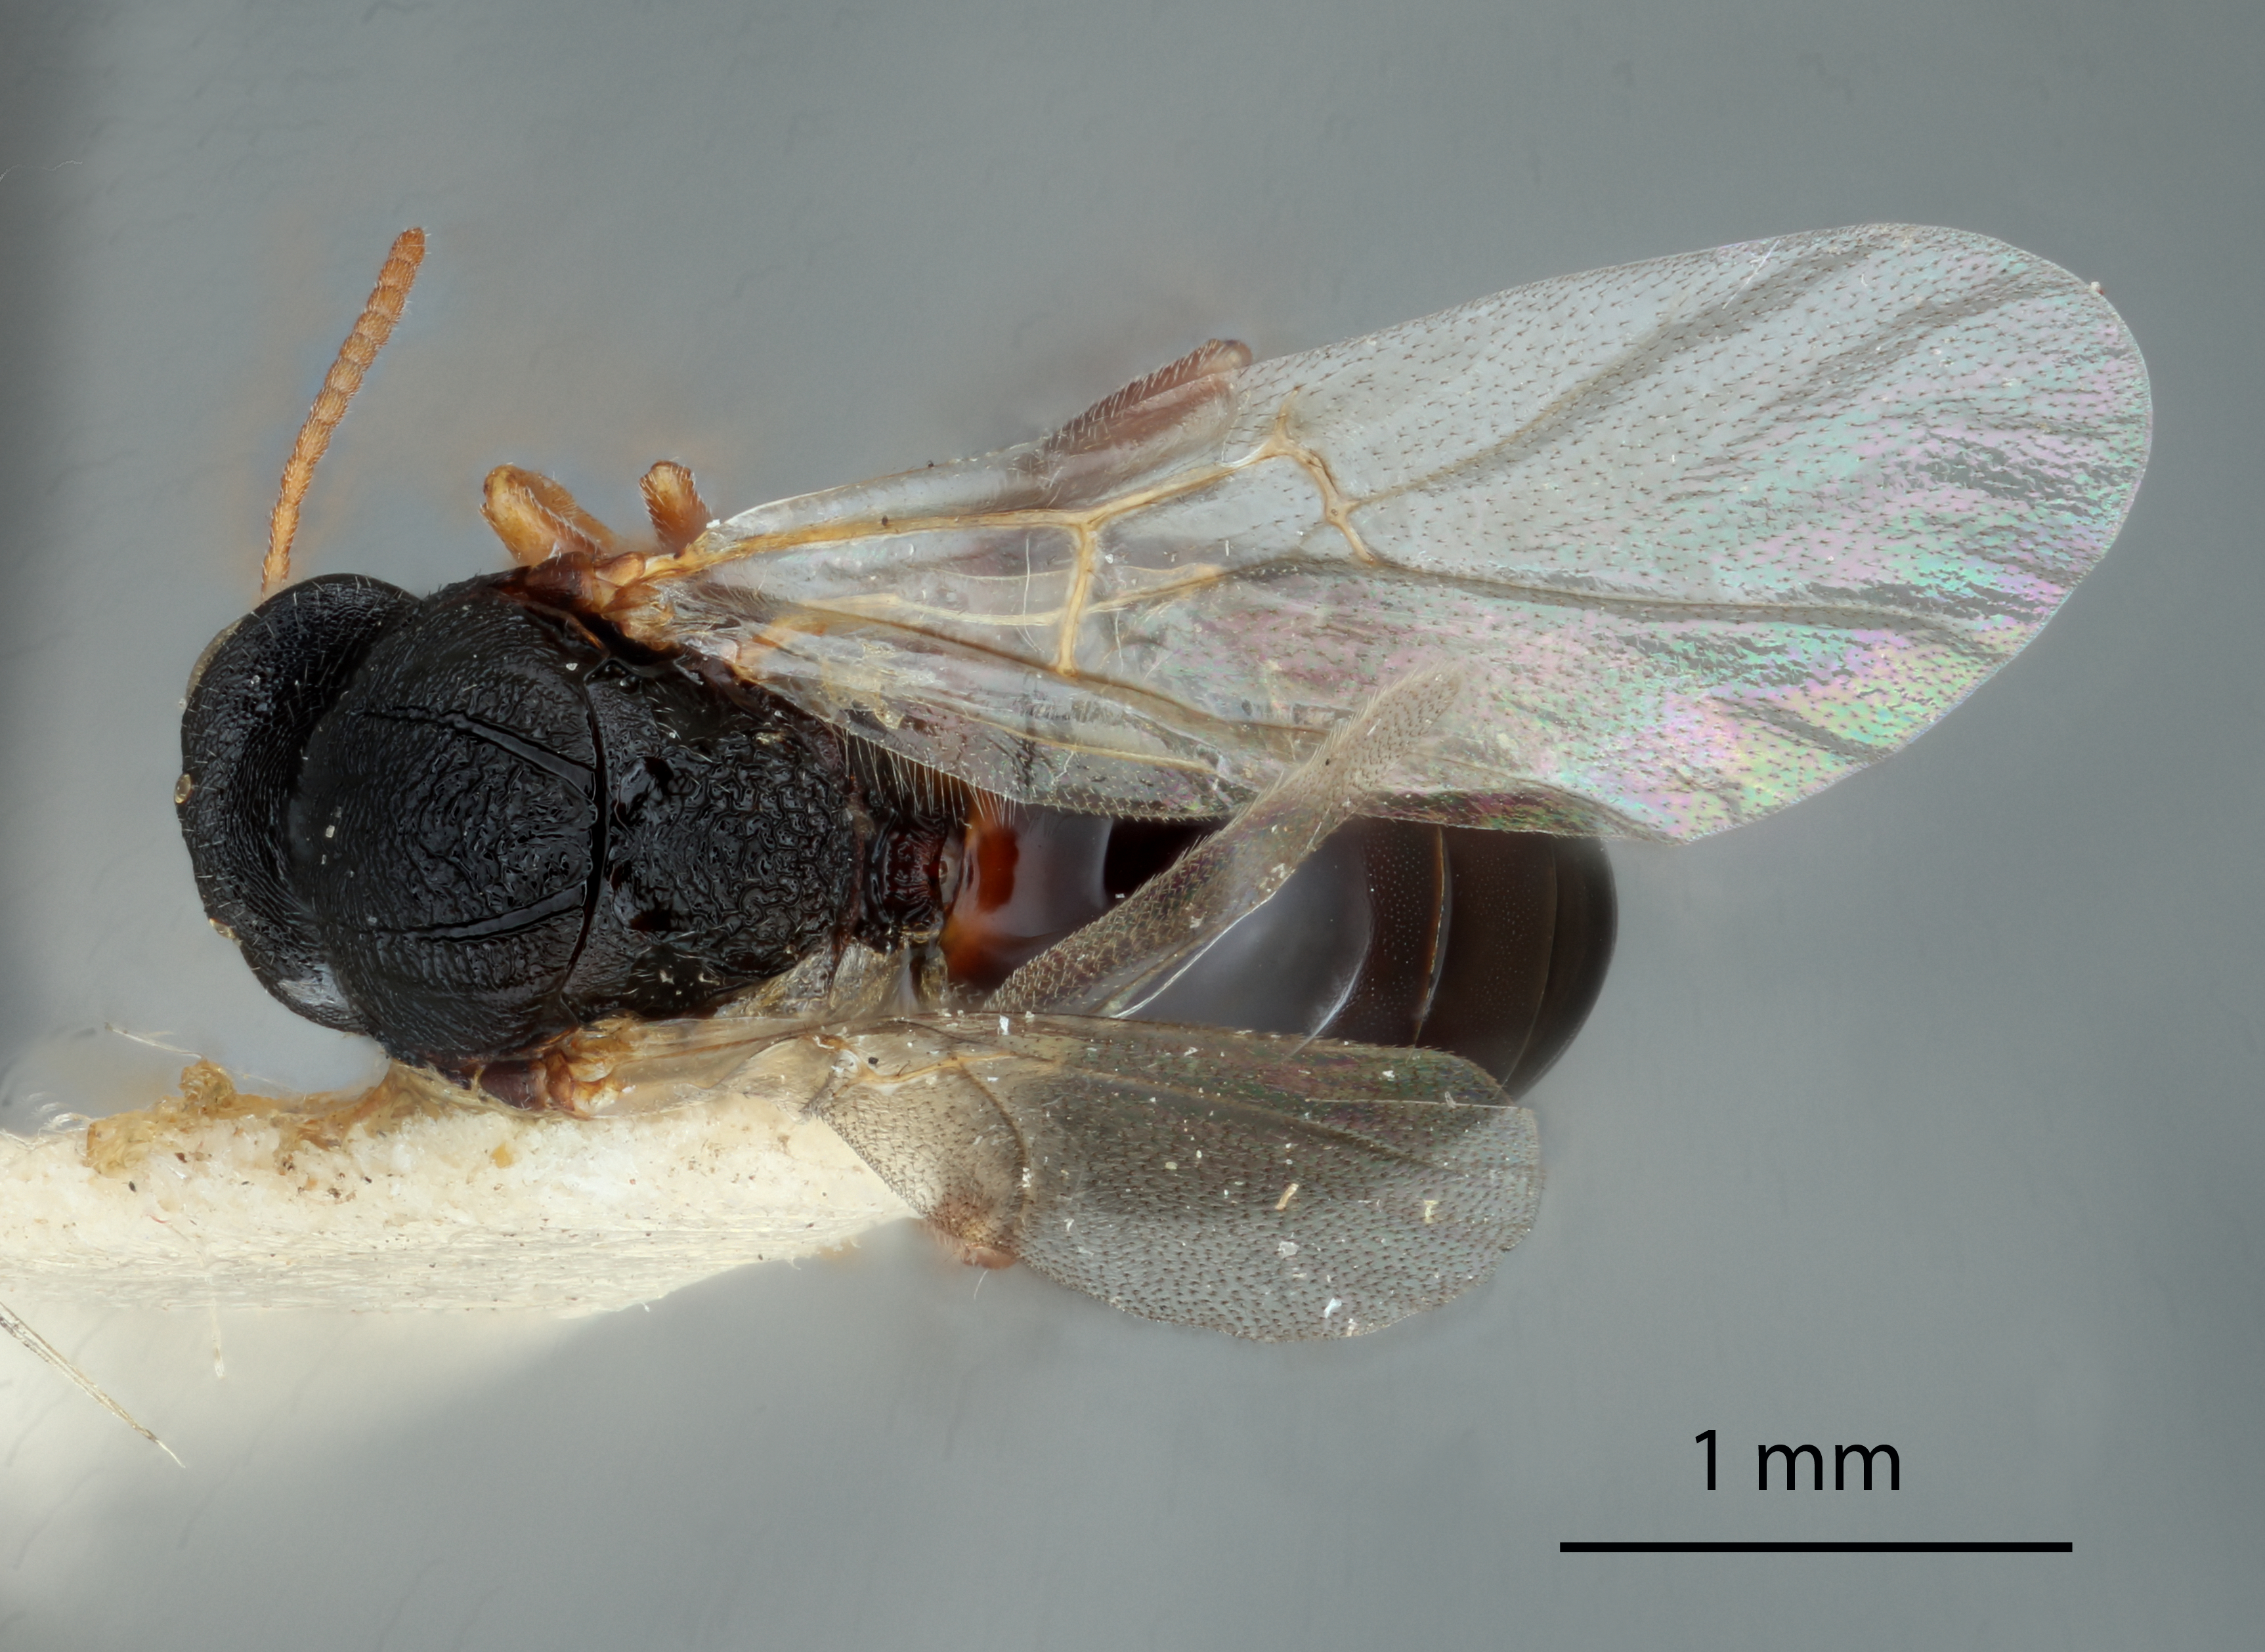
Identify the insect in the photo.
Andricus formosalis
